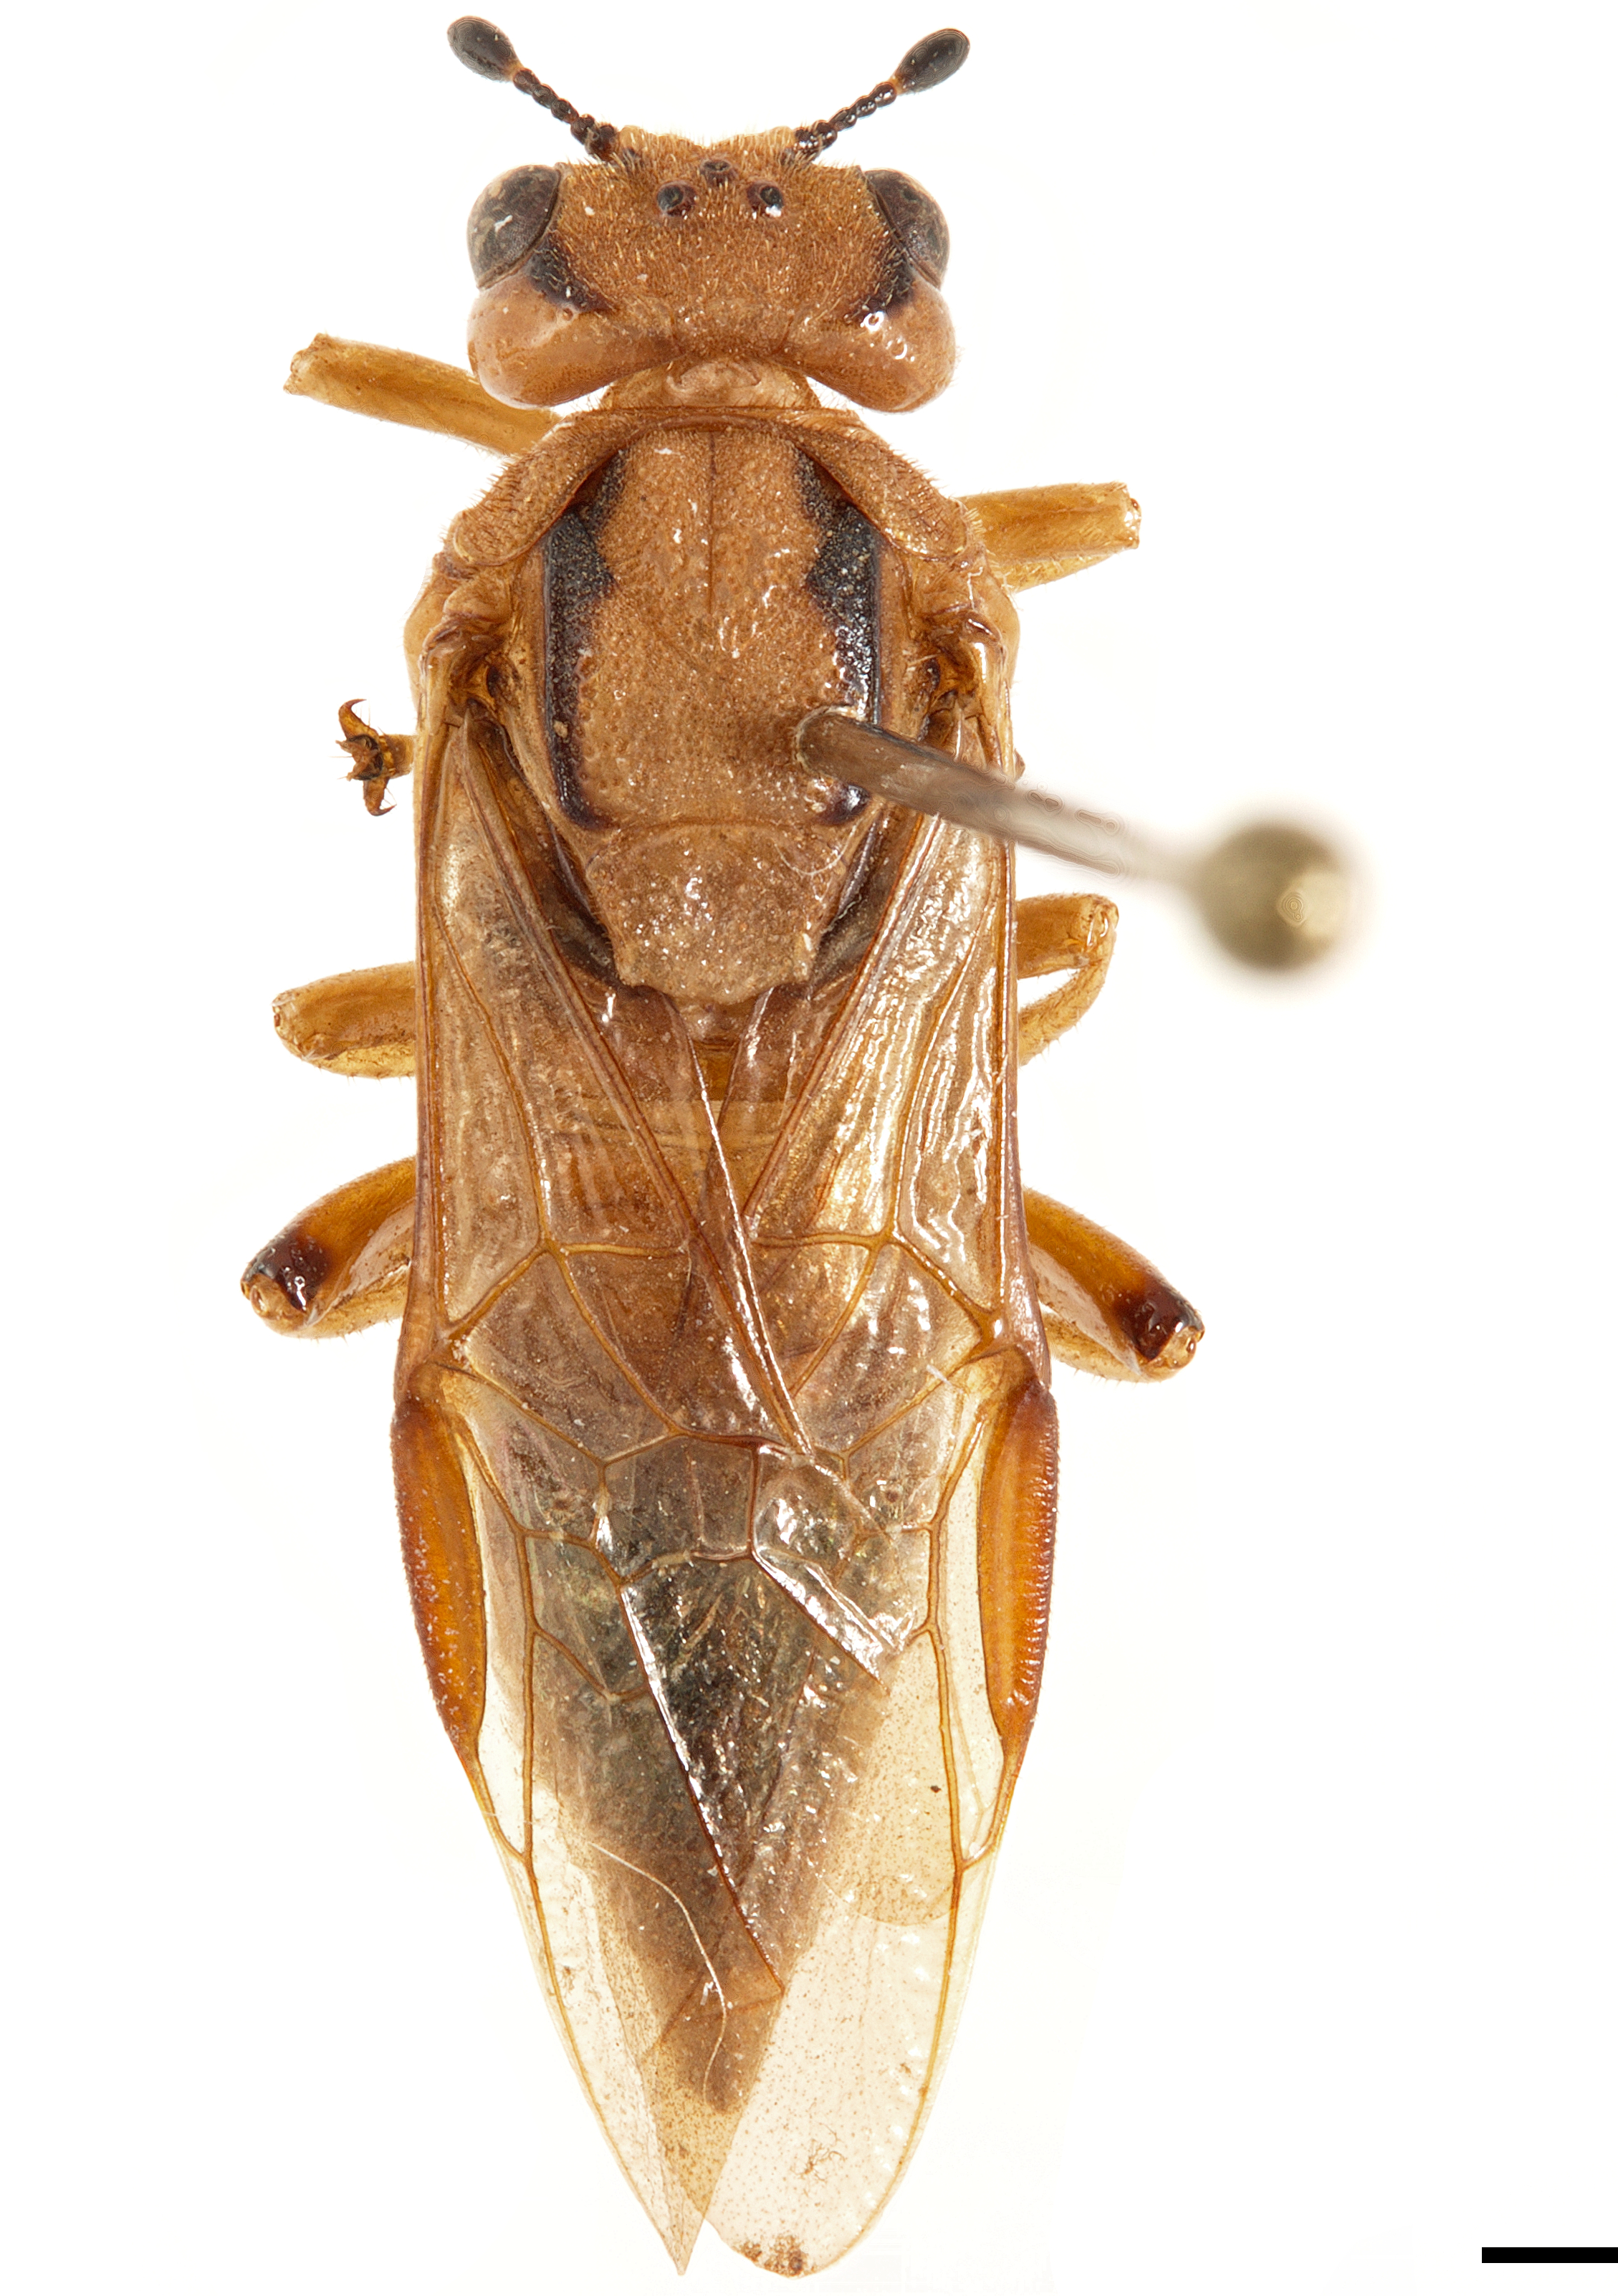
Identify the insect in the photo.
Pseudoperga guerinii
